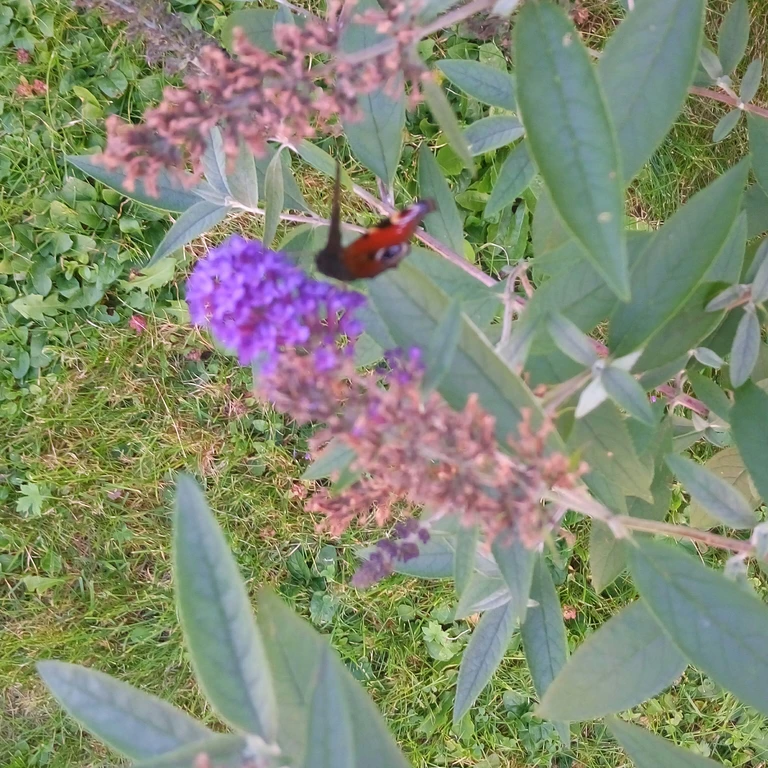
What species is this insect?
Aglais io
